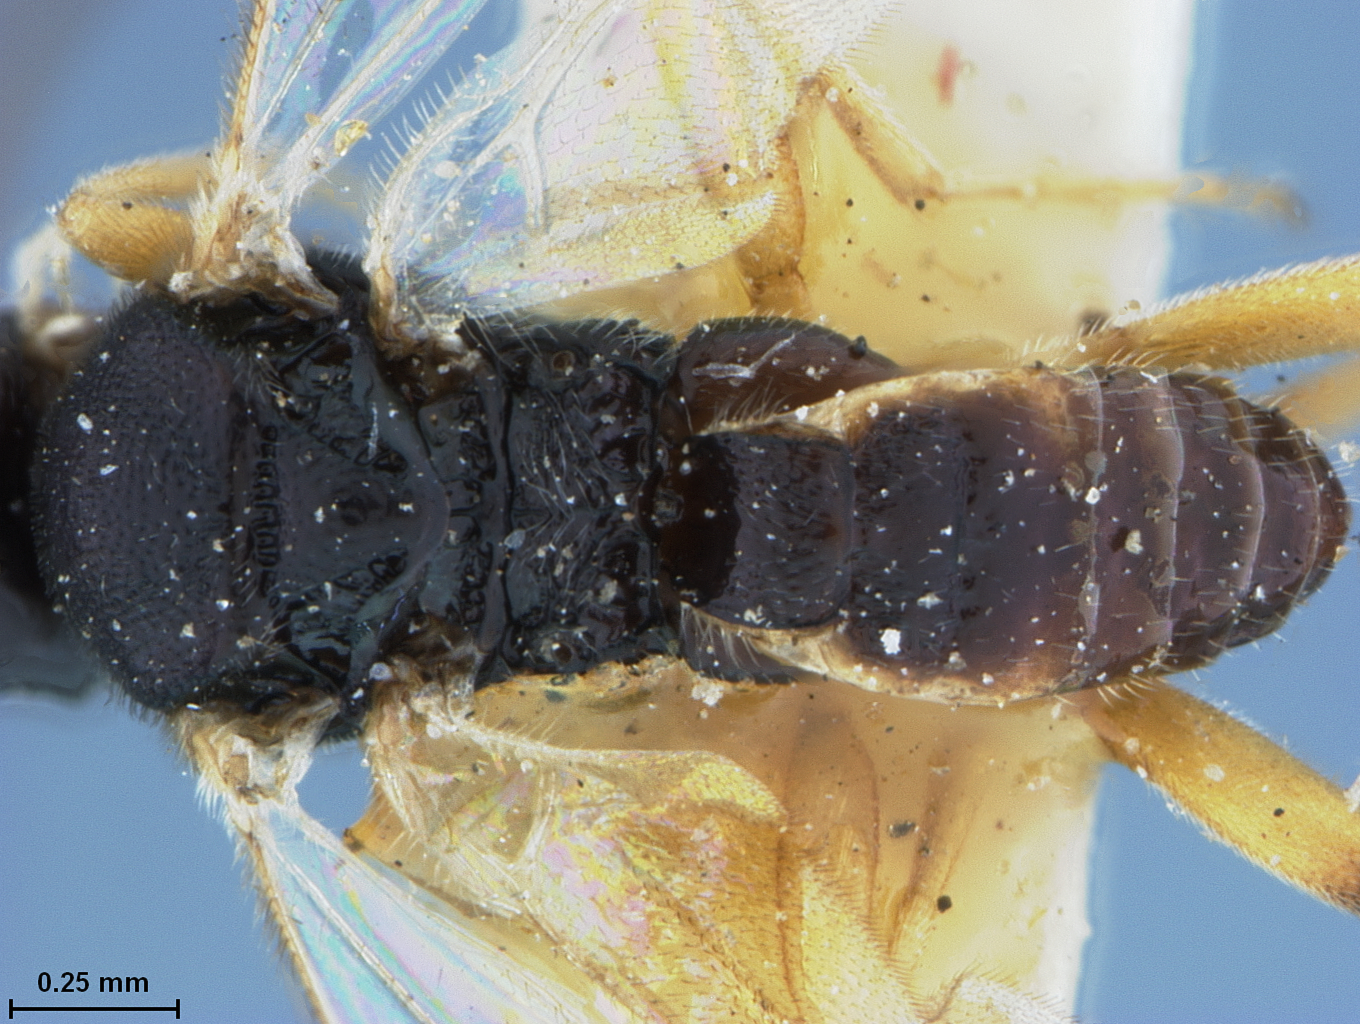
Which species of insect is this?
Apanteles mexicanus
